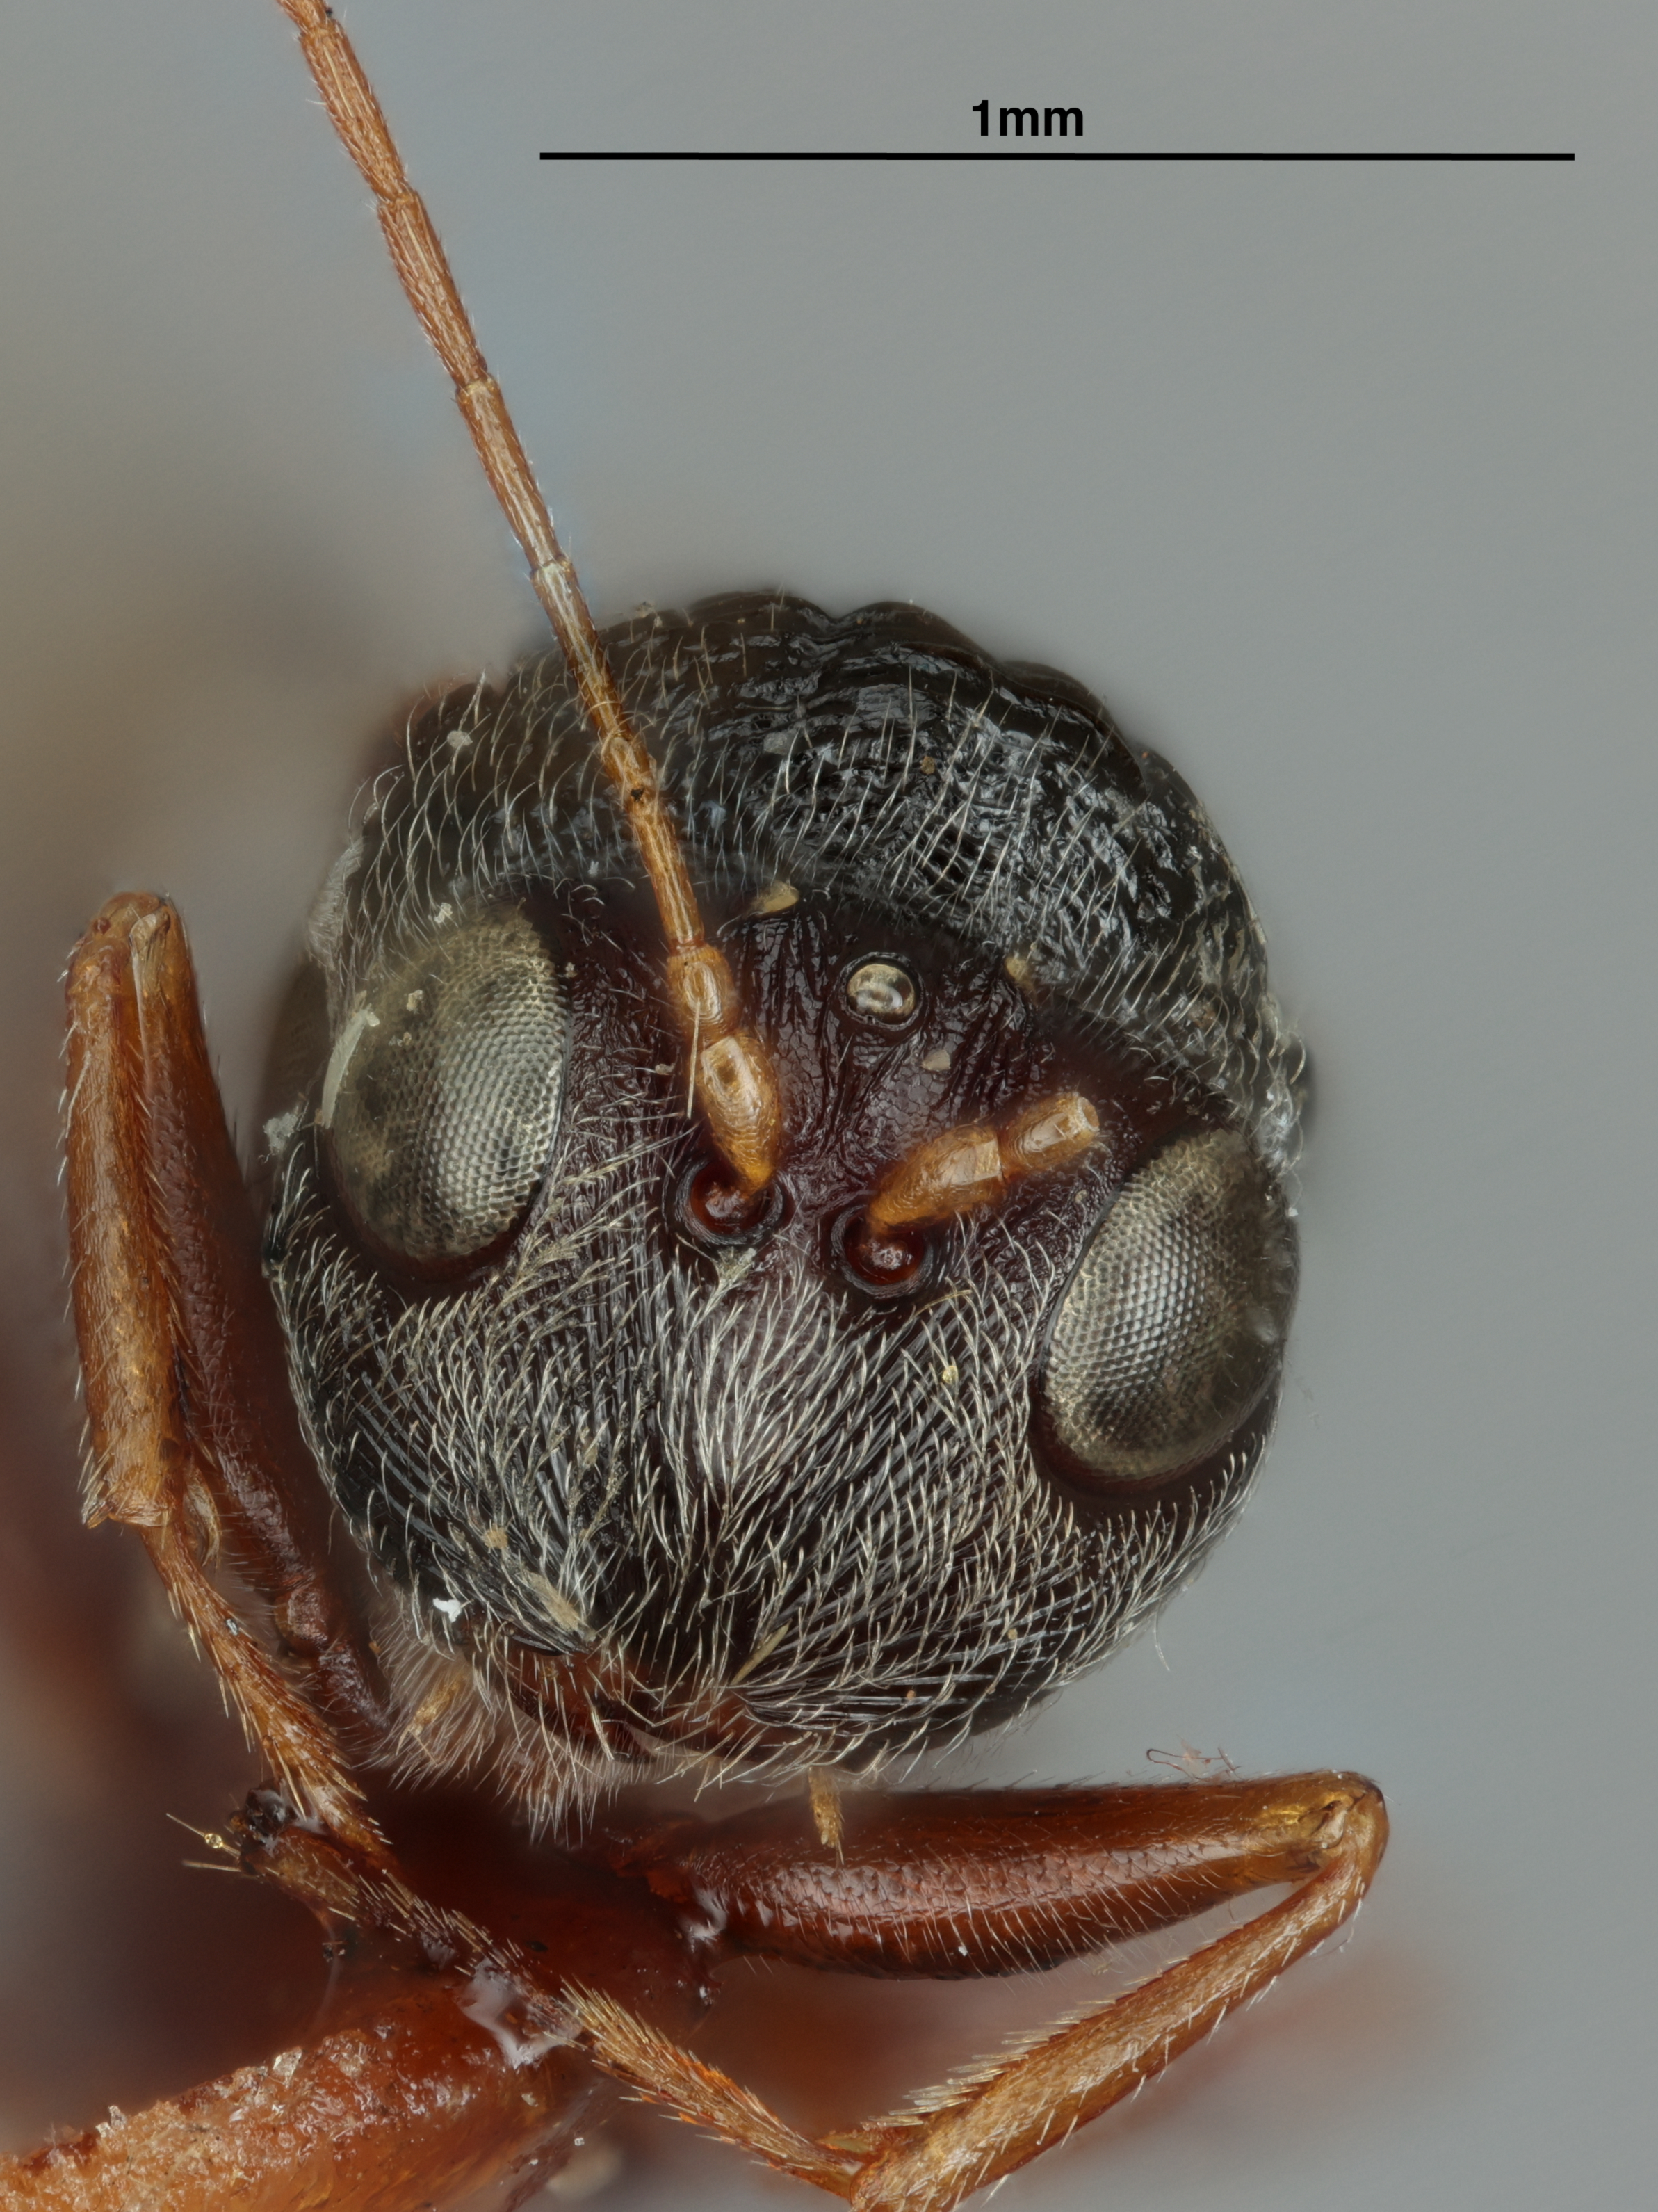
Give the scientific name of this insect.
Saphonecrus serratus
